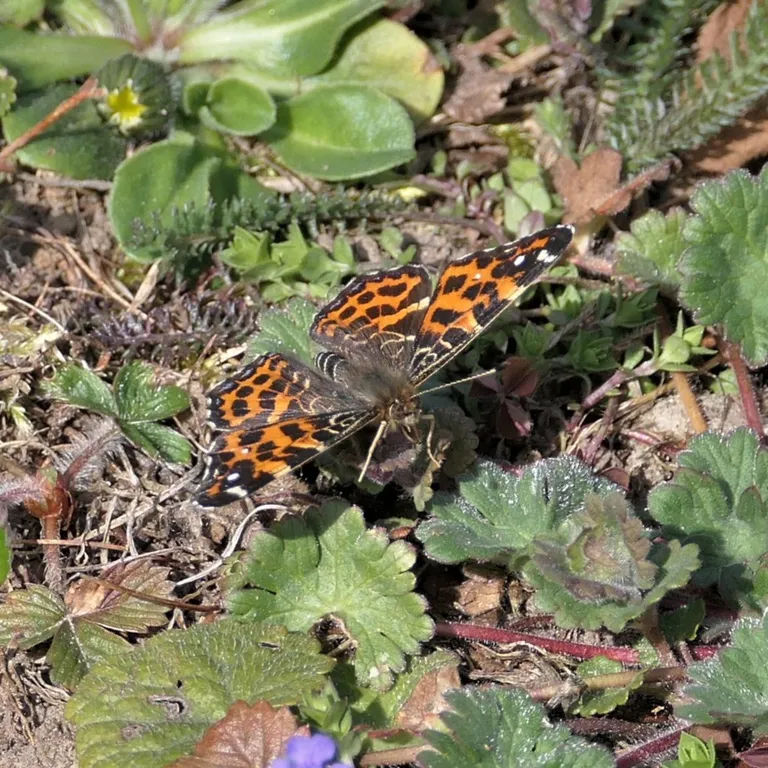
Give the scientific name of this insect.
Araschnia levana
